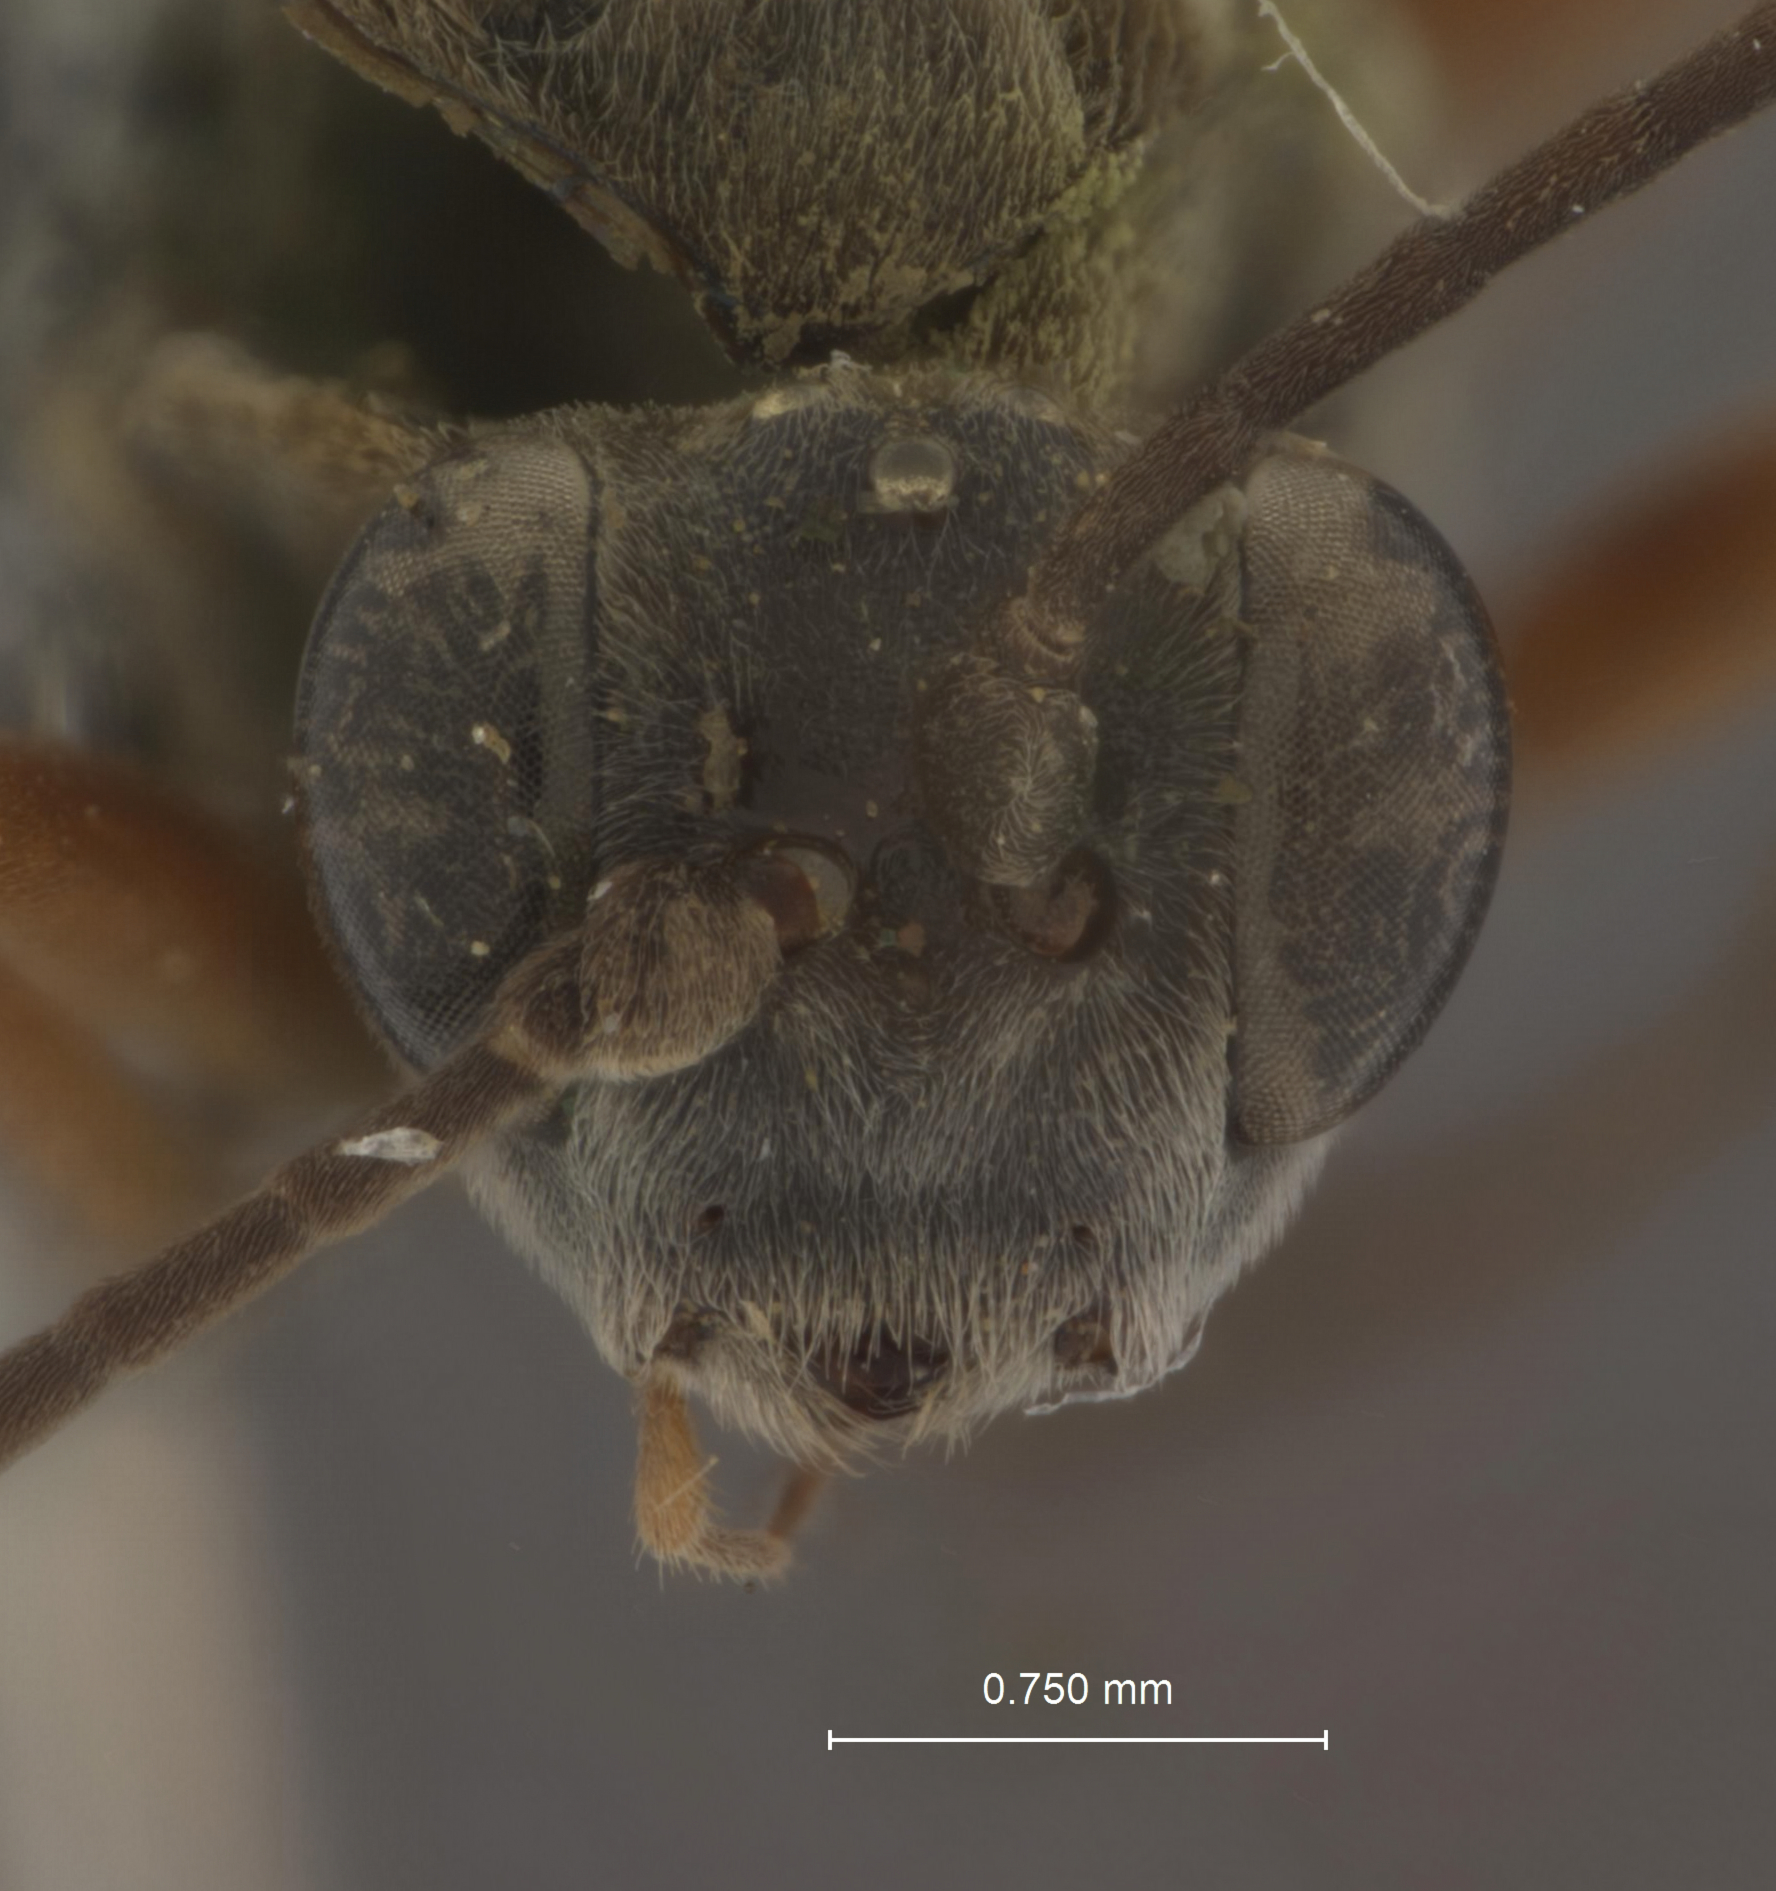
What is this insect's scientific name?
Trichestema helcostizoides
